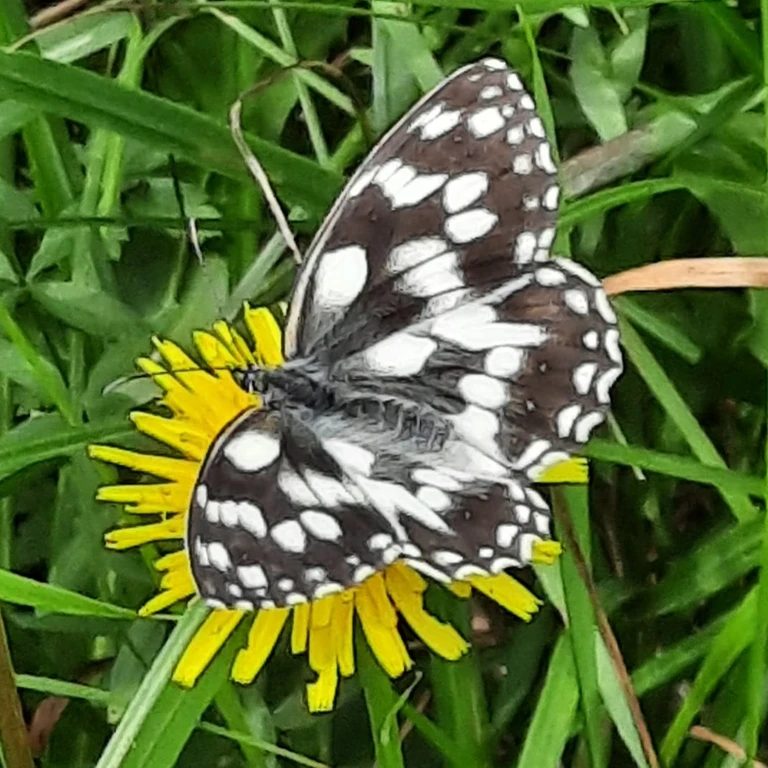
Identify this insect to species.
Melanargia galathea
